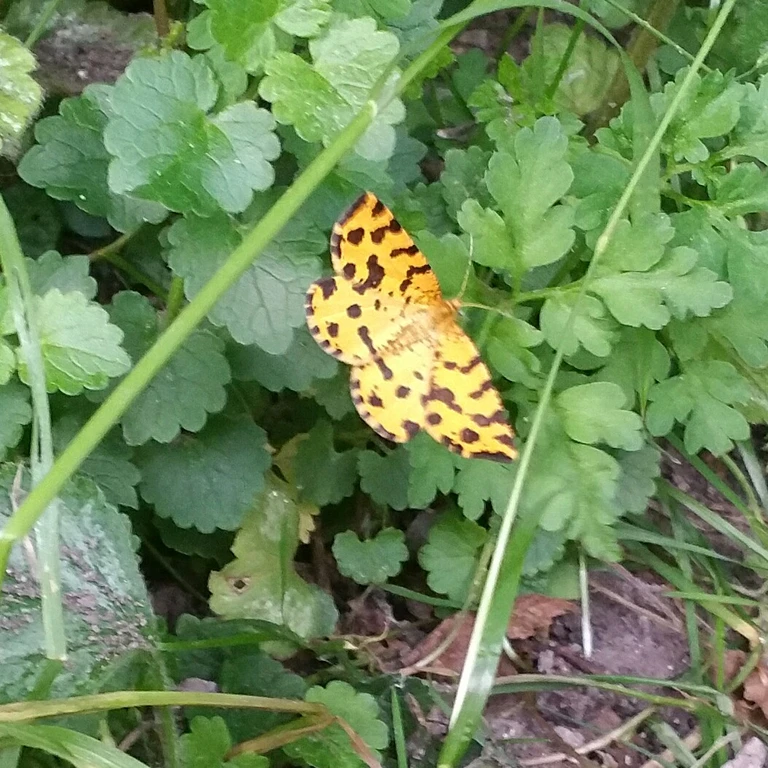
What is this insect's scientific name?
Pseudopanthera macularia
